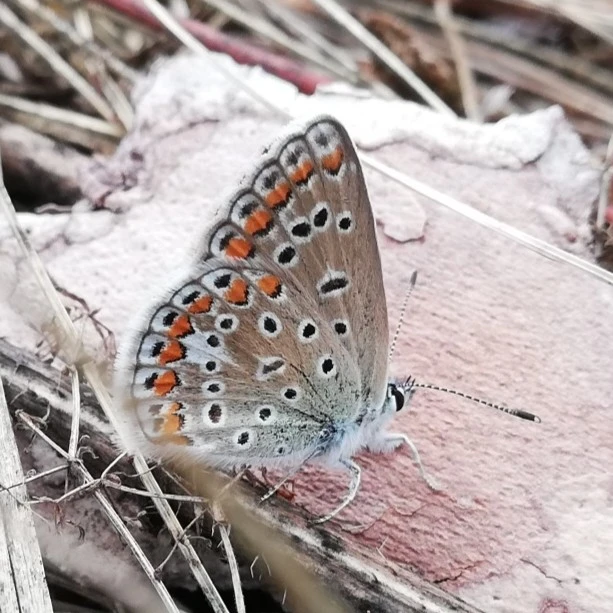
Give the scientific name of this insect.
Polyommatus icarus
